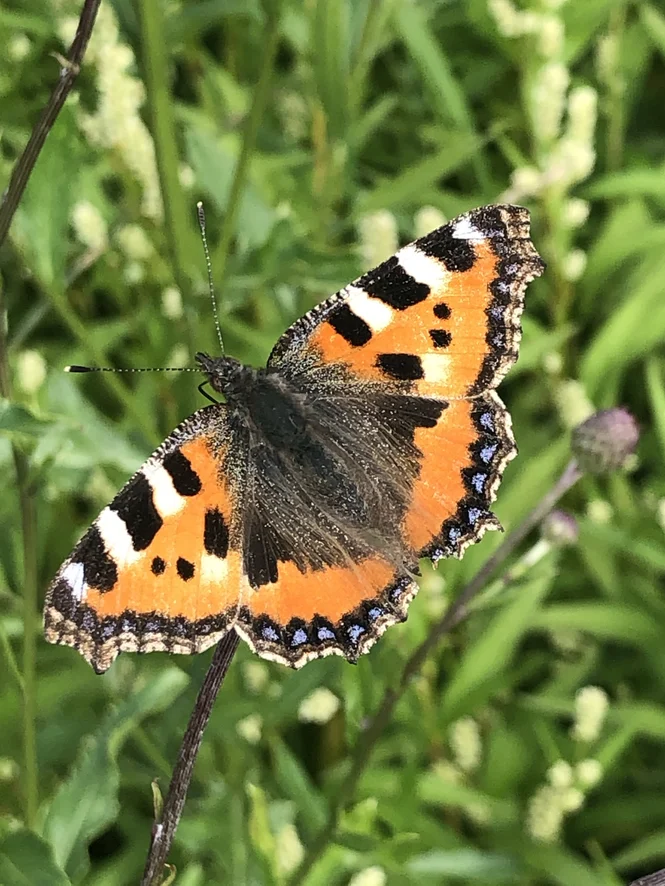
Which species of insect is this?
Aglais urticae
